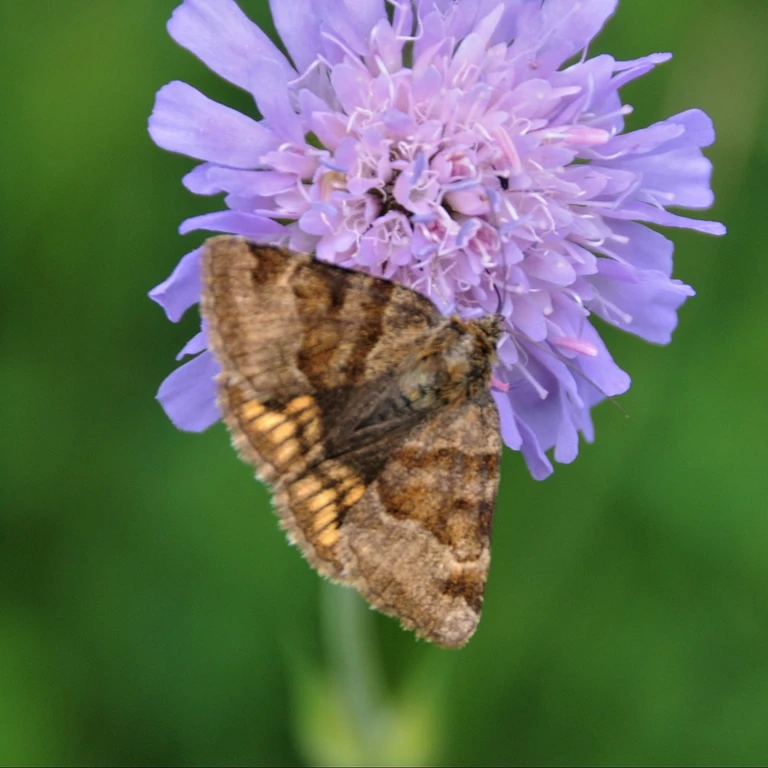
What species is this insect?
Euclidia glyphica
